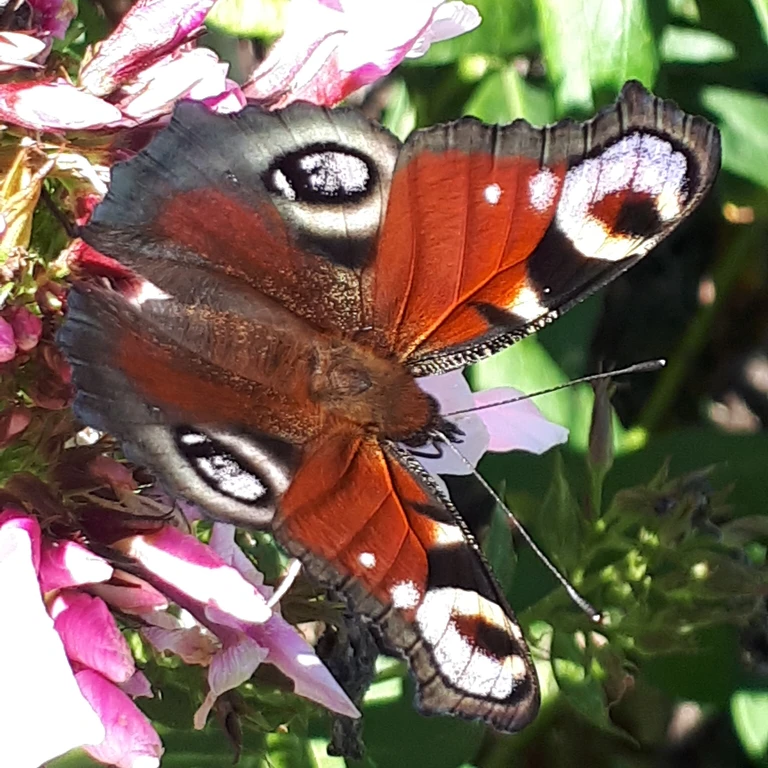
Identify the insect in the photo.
Aglais io
